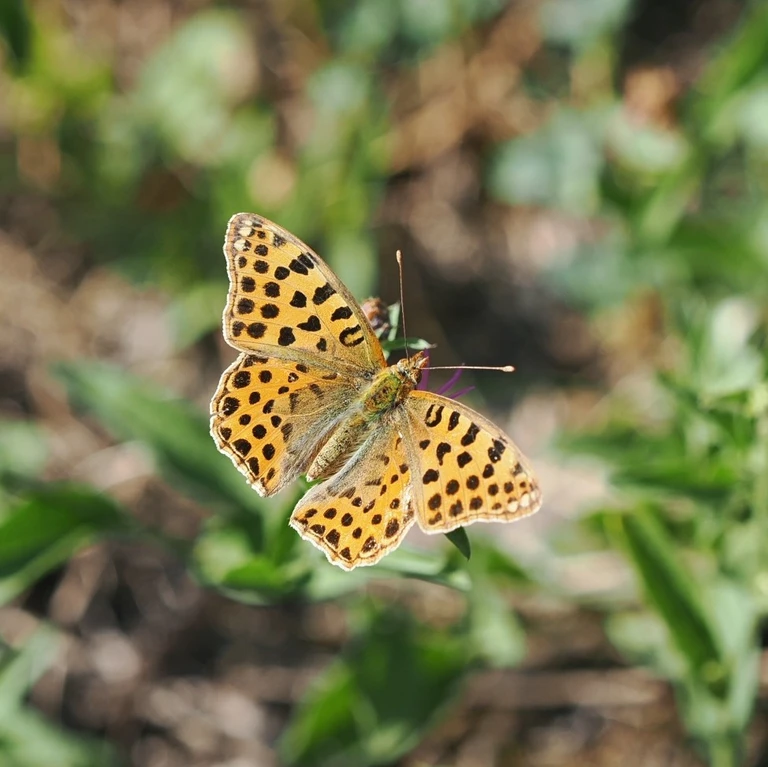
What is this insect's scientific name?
Issoria lathonia
